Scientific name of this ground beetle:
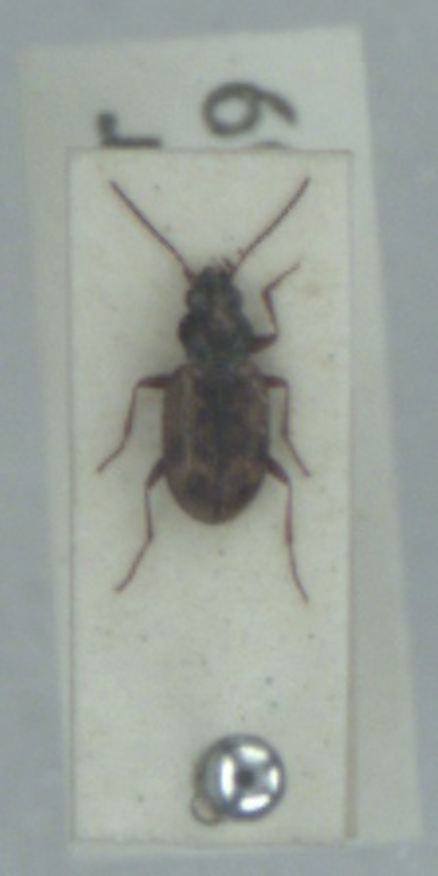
Bembidion semipunctatum
